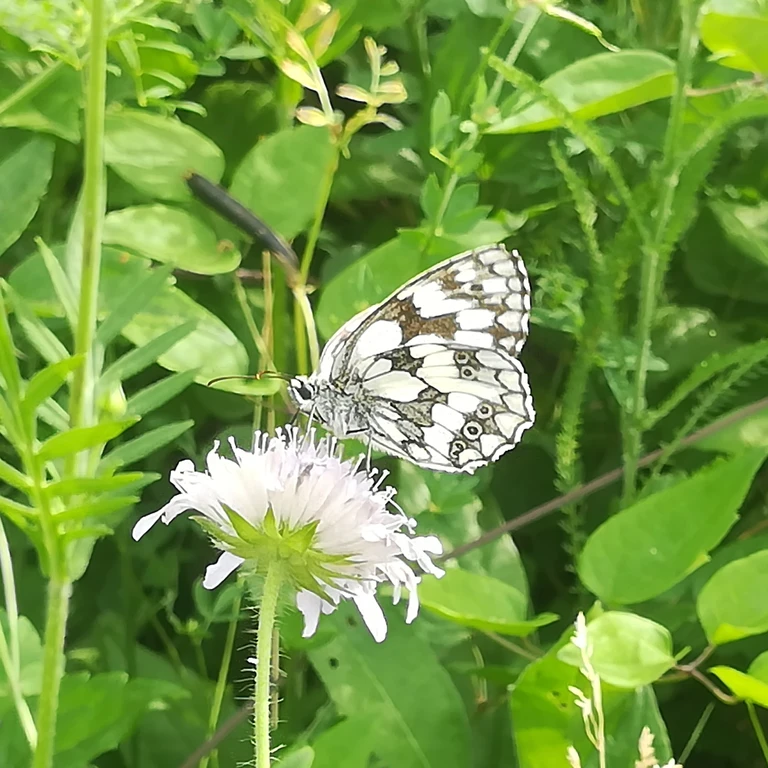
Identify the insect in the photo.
Melanargia galathea
